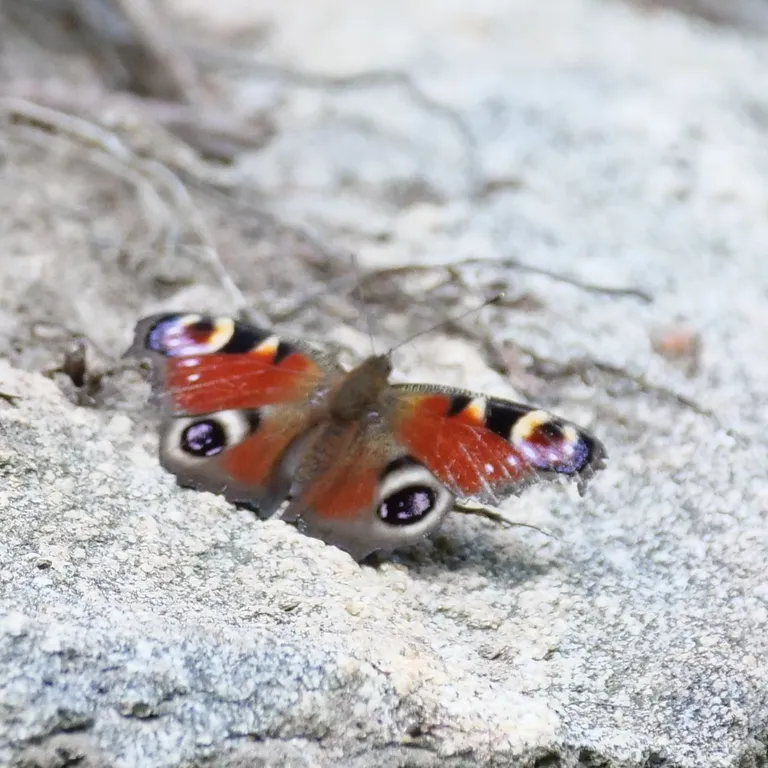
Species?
Aglais io
